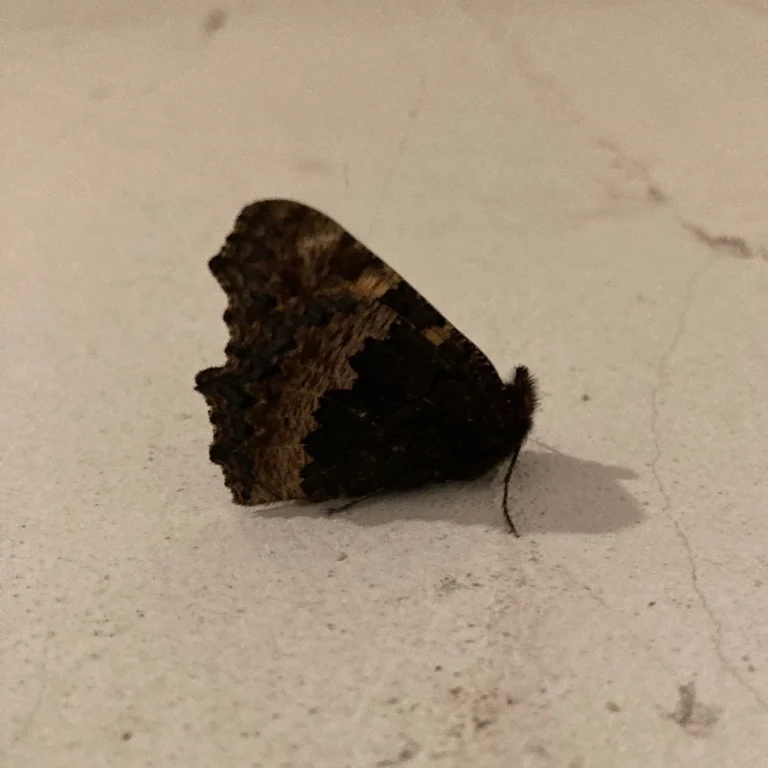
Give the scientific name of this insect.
Aglais urticae
